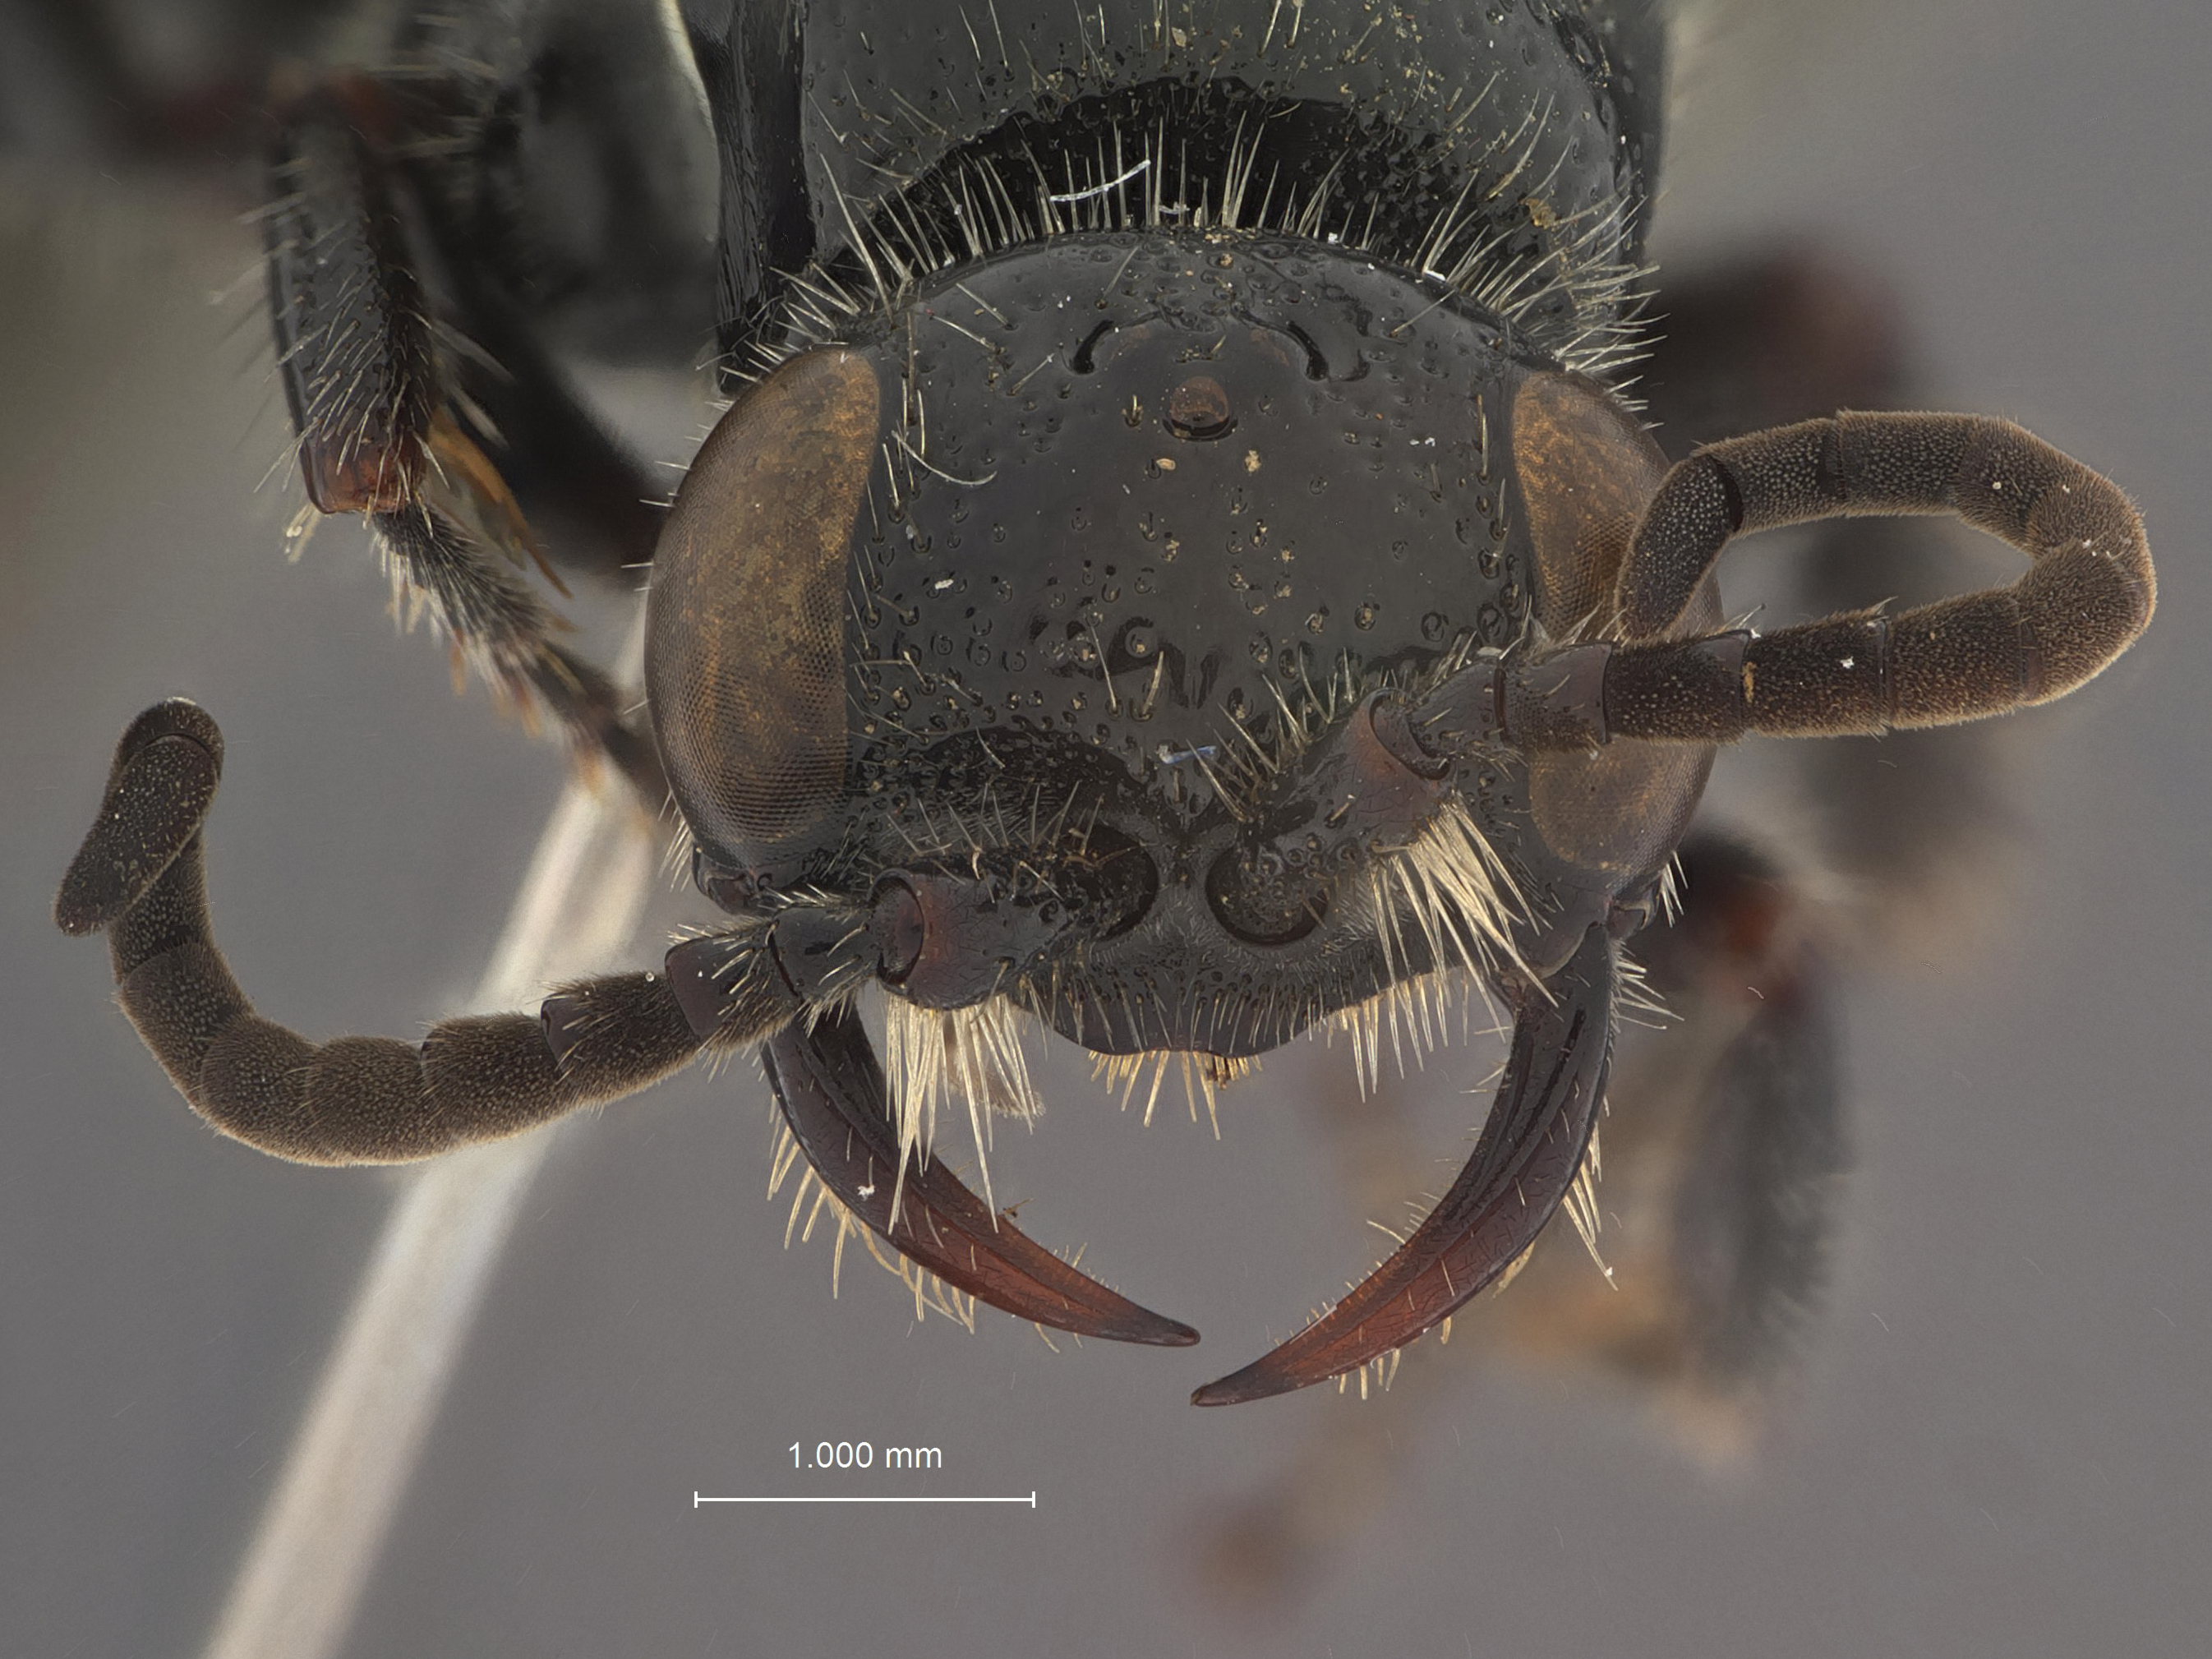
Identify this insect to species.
Tiphia pempuchiensis
